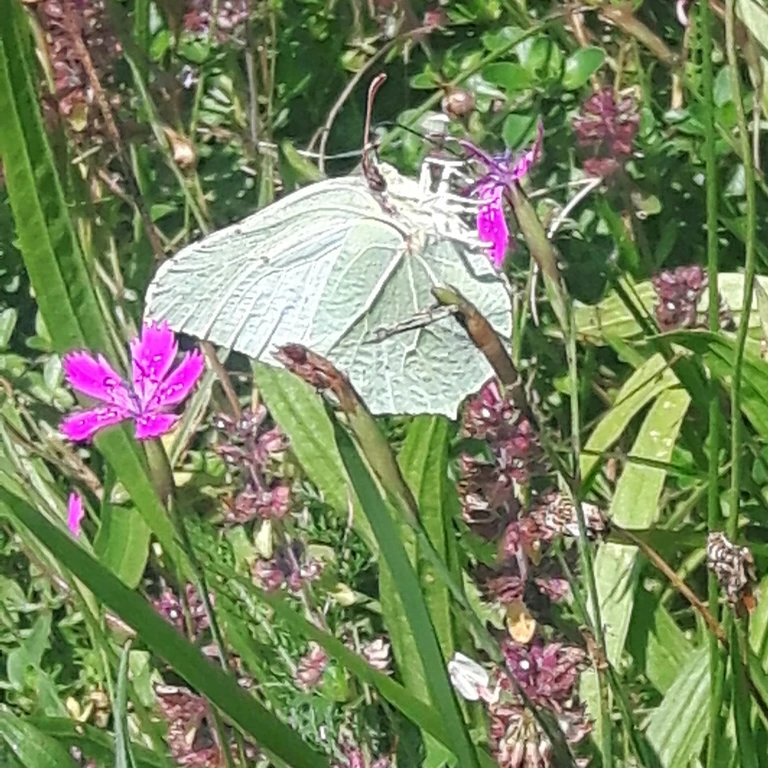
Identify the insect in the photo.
Gonepteryx rhamni
